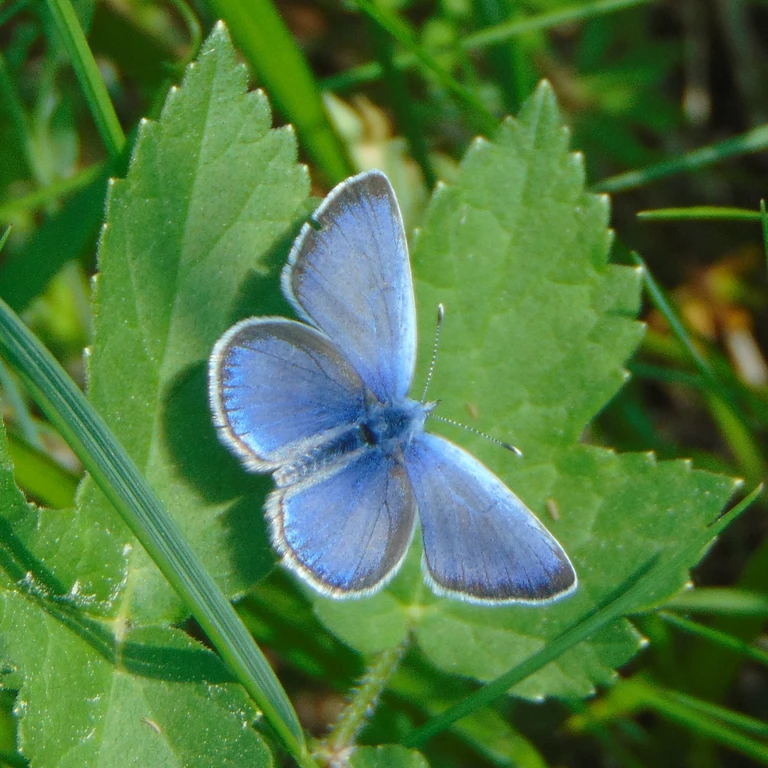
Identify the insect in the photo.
Glaucopsyche alexis
